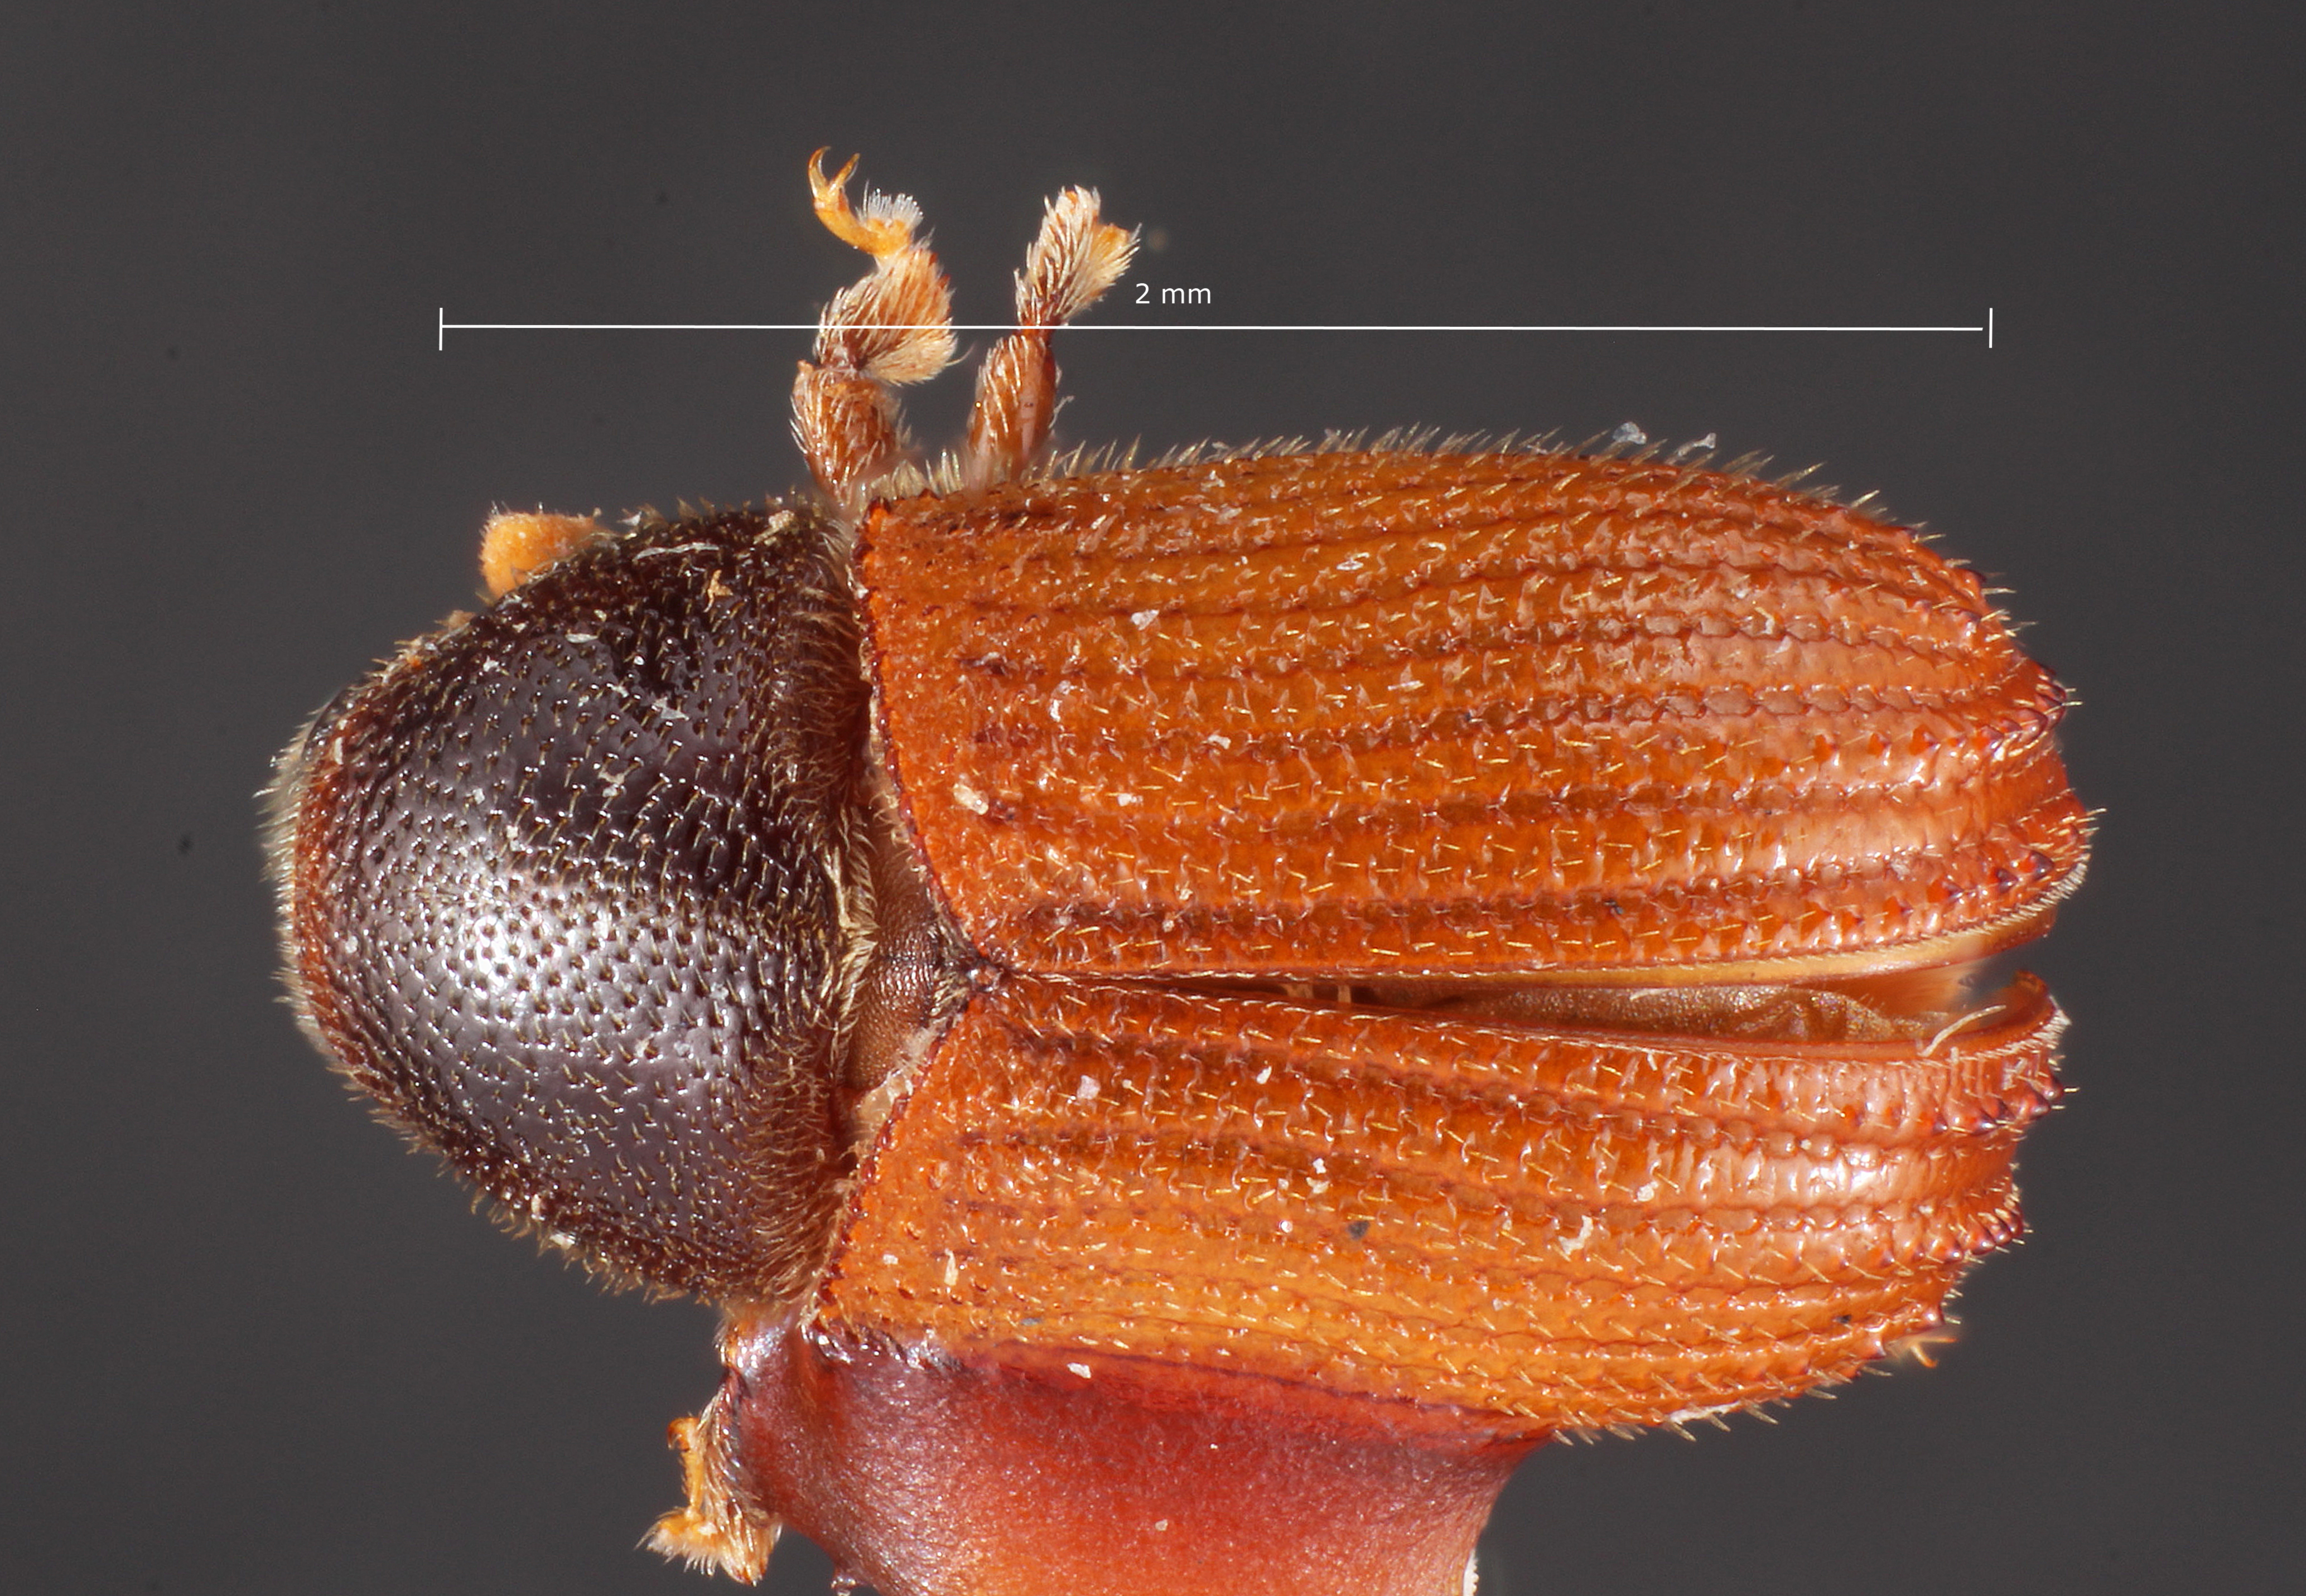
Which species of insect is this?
Phloeosinus rusti
